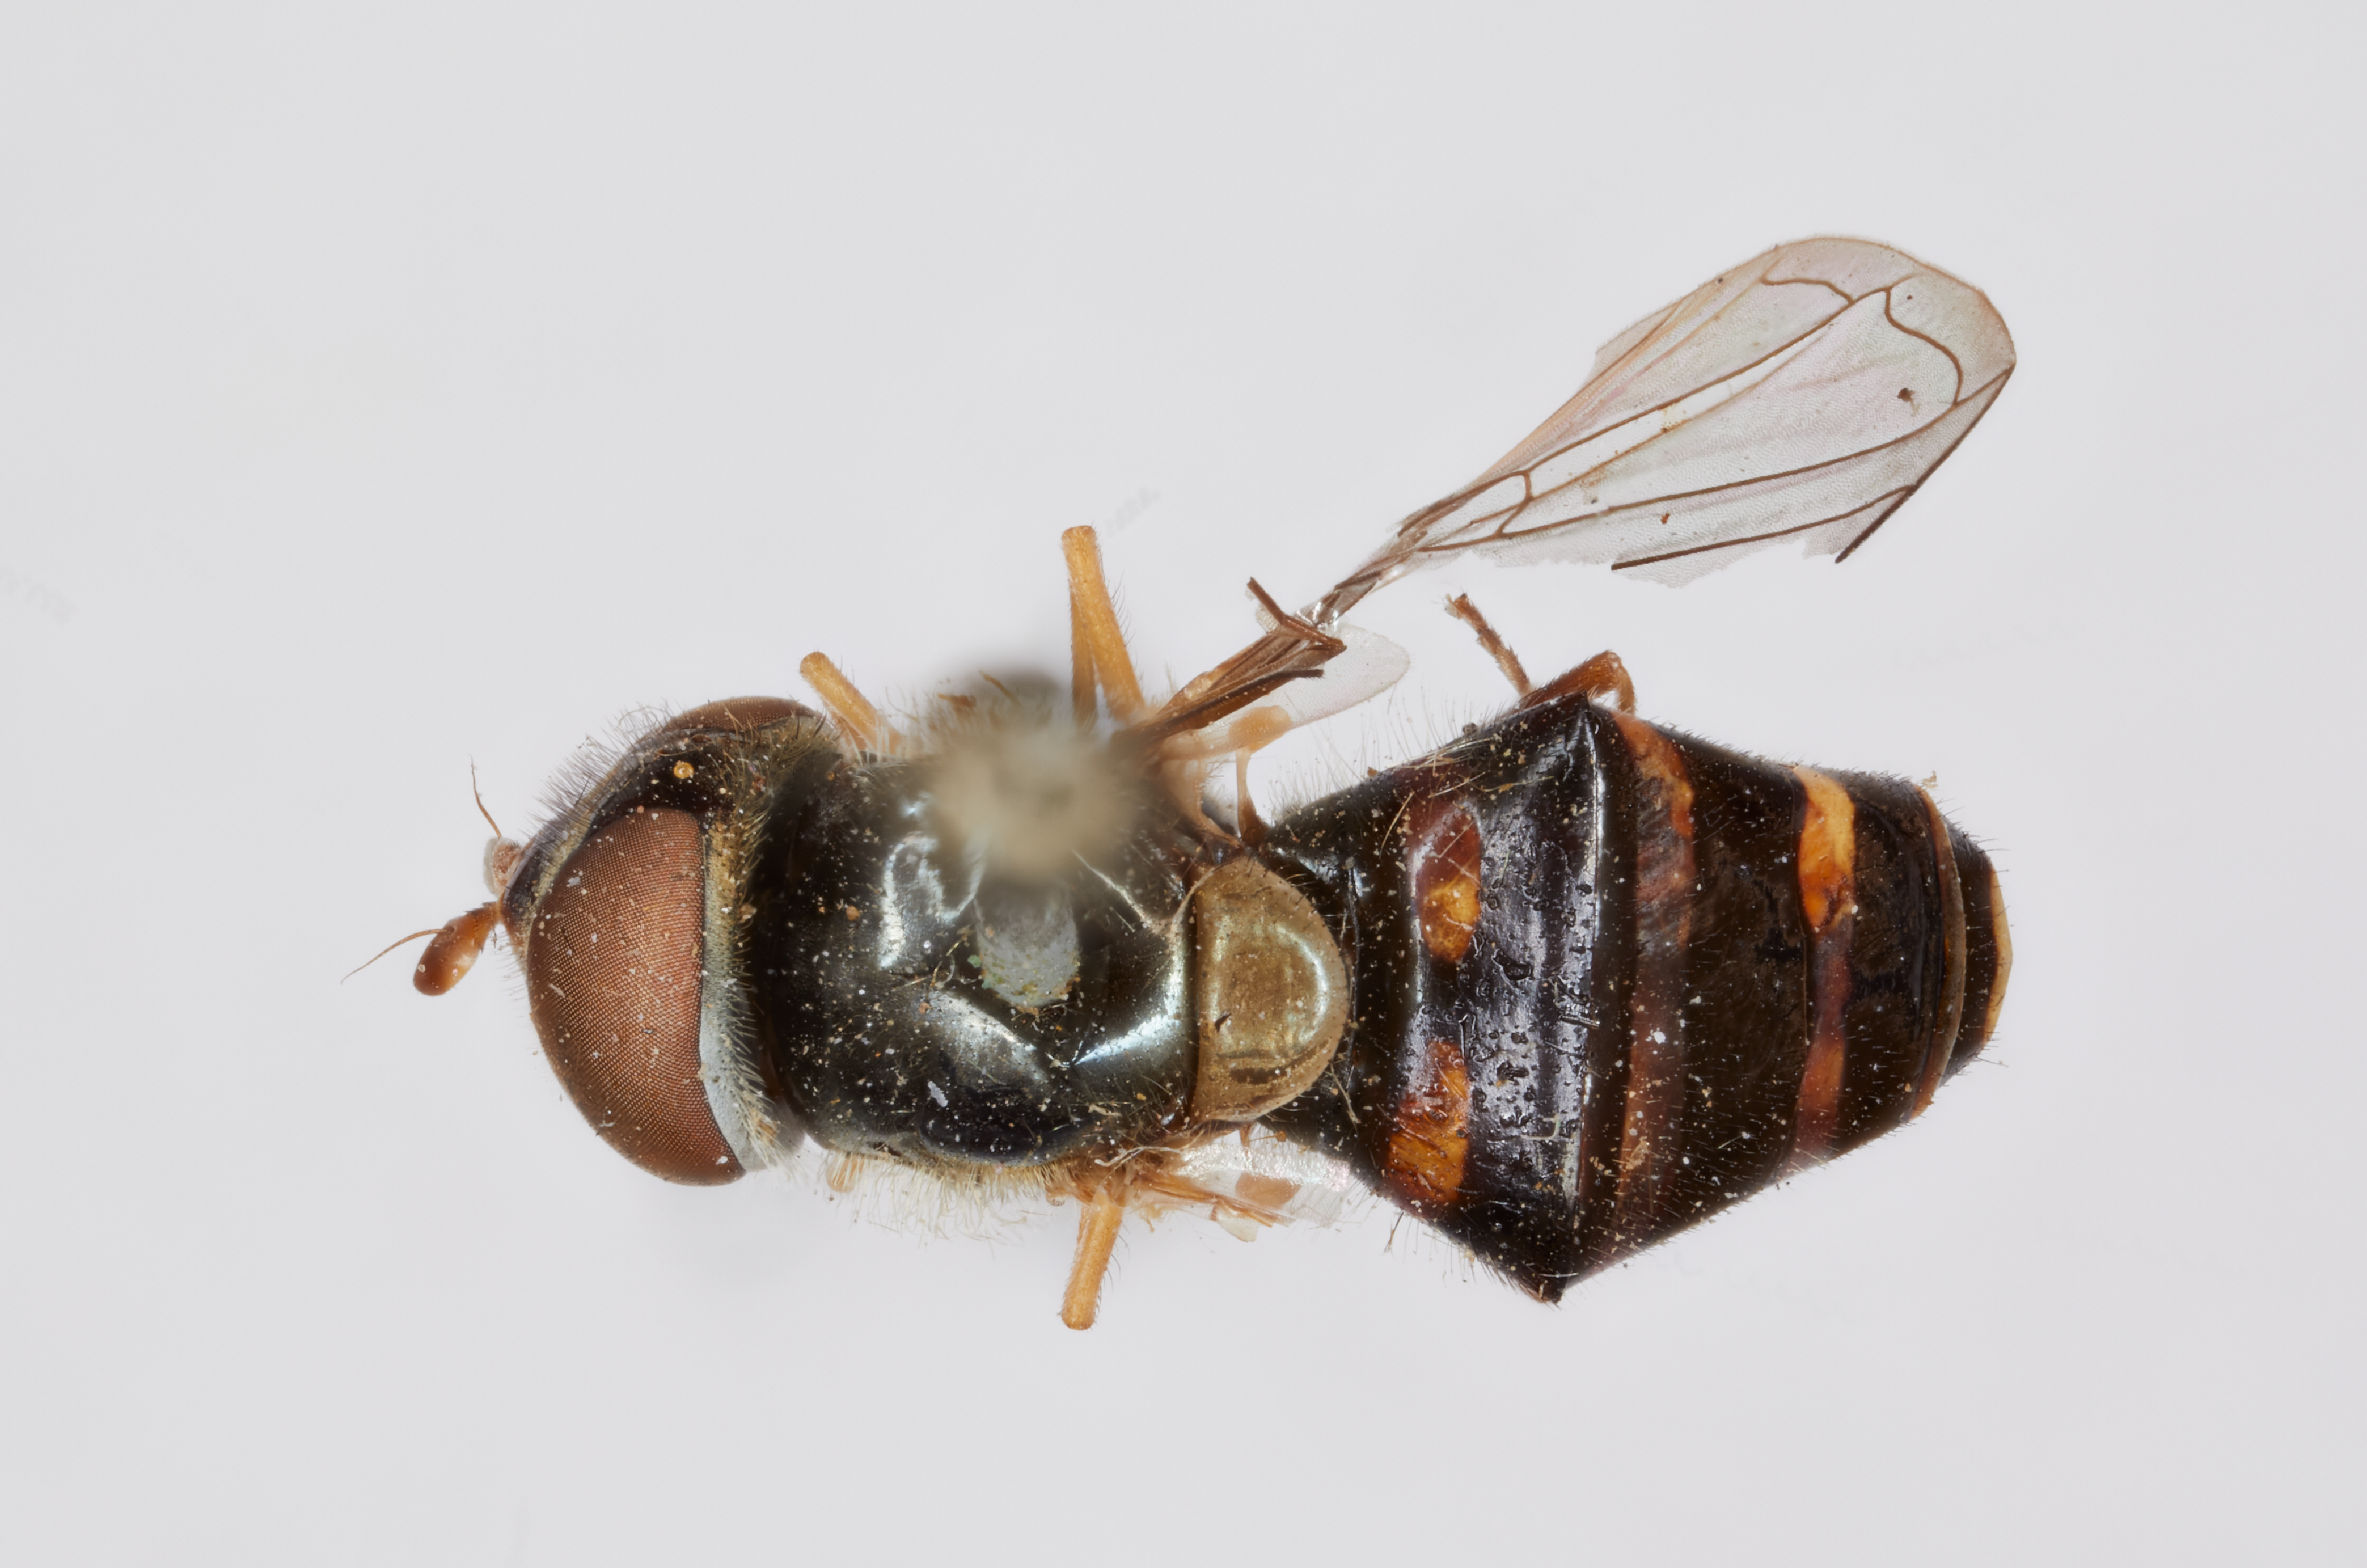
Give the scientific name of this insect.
Syrphus genualis
